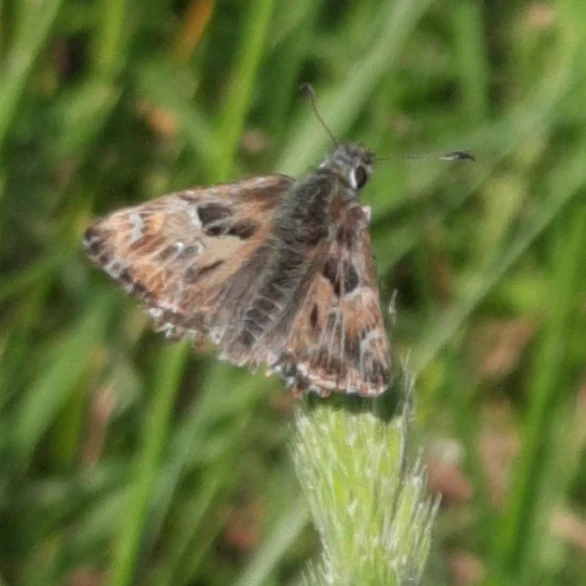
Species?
Carcharodus alceae
